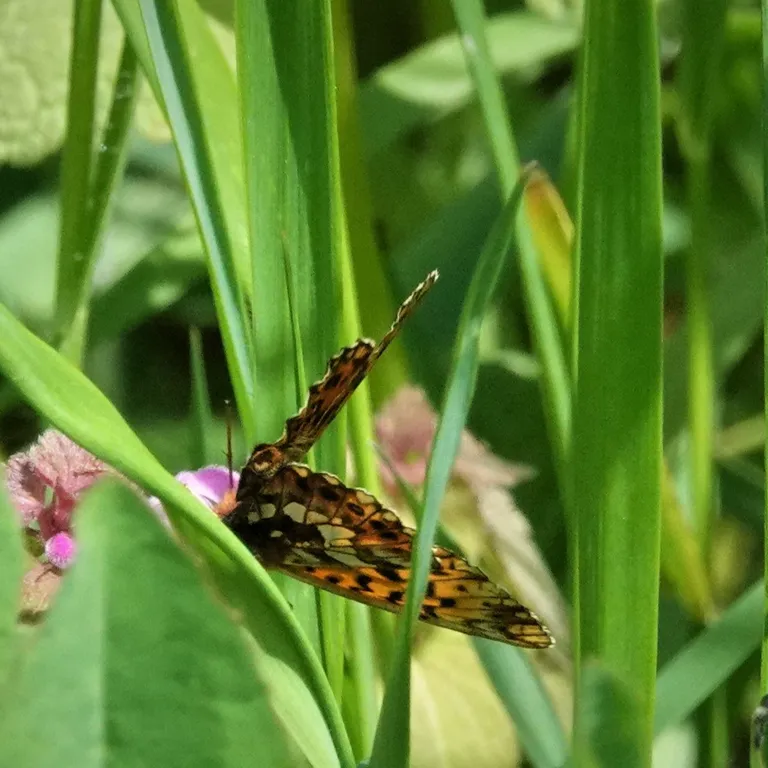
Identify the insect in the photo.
Boloria dia
